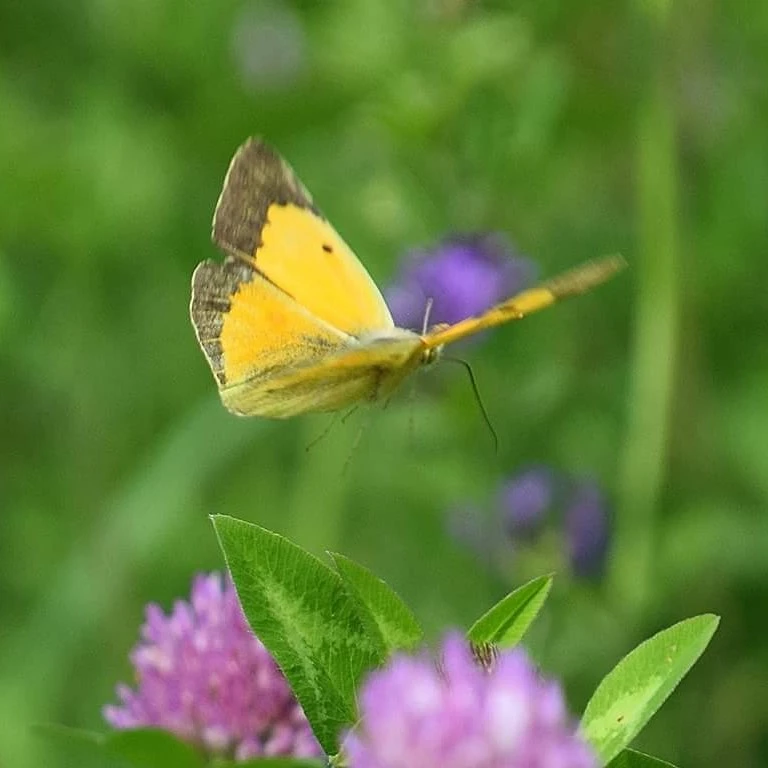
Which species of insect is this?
Colias croceus
